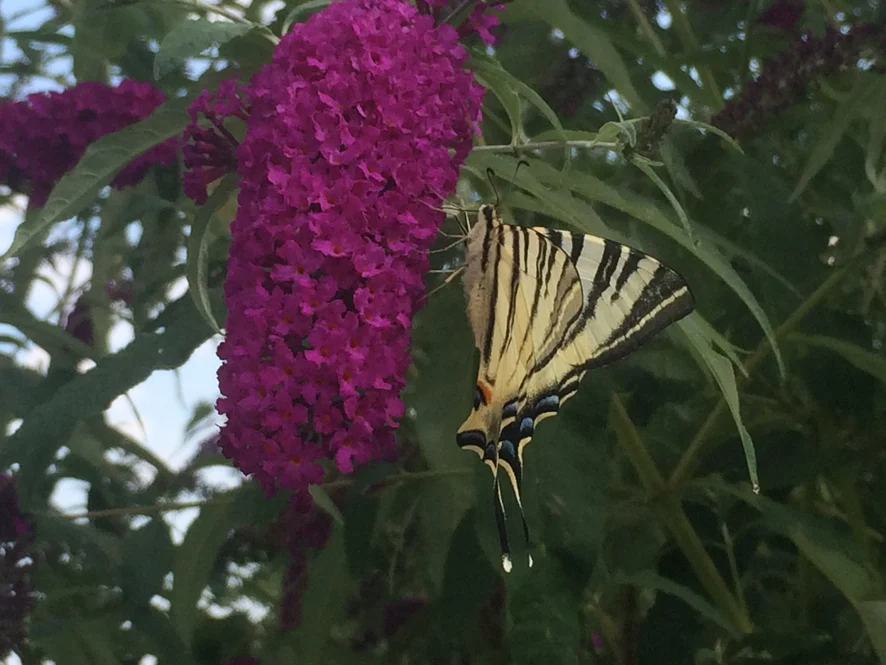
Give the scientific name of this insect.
Iphiclides podalirius
